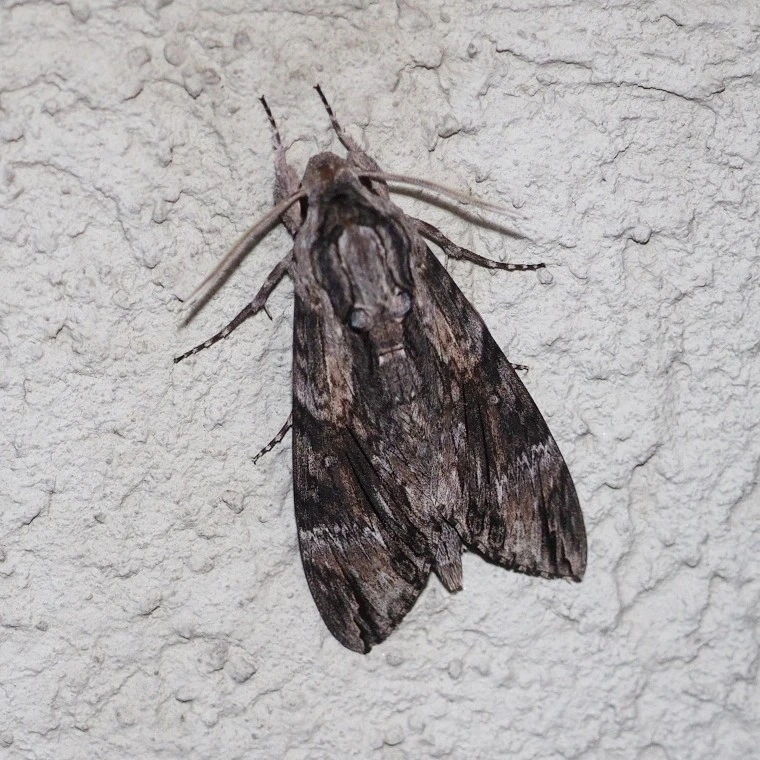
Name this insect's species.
Agrius convolvuli
